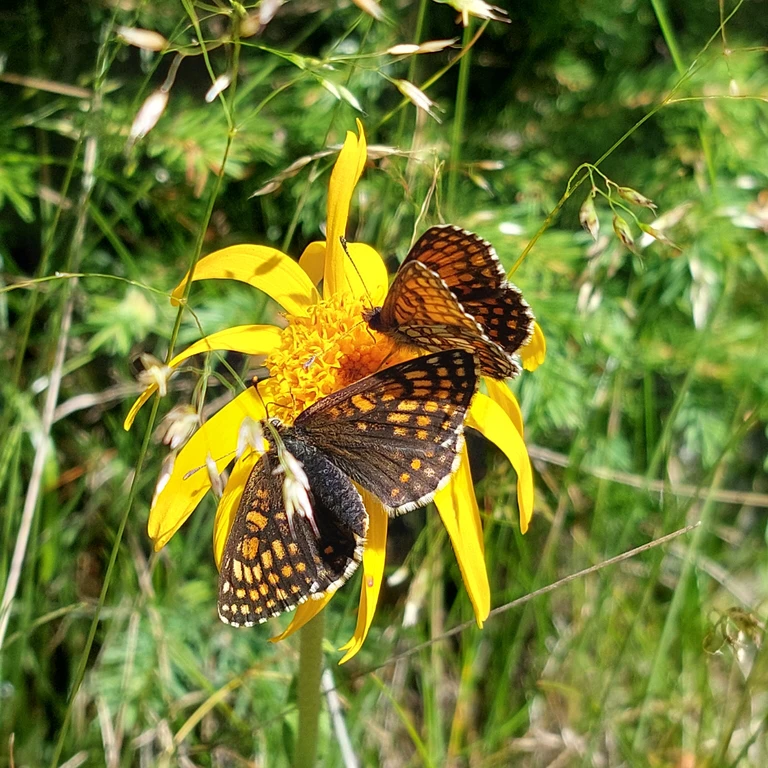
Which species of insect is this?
Melitaea diamina
